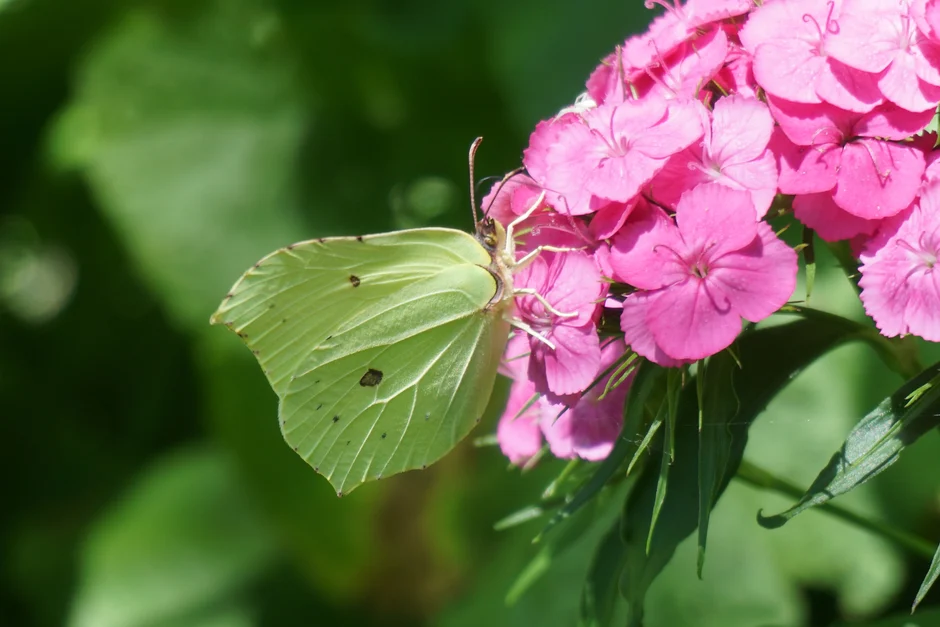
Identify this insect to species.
Gonepteryx rhamni
